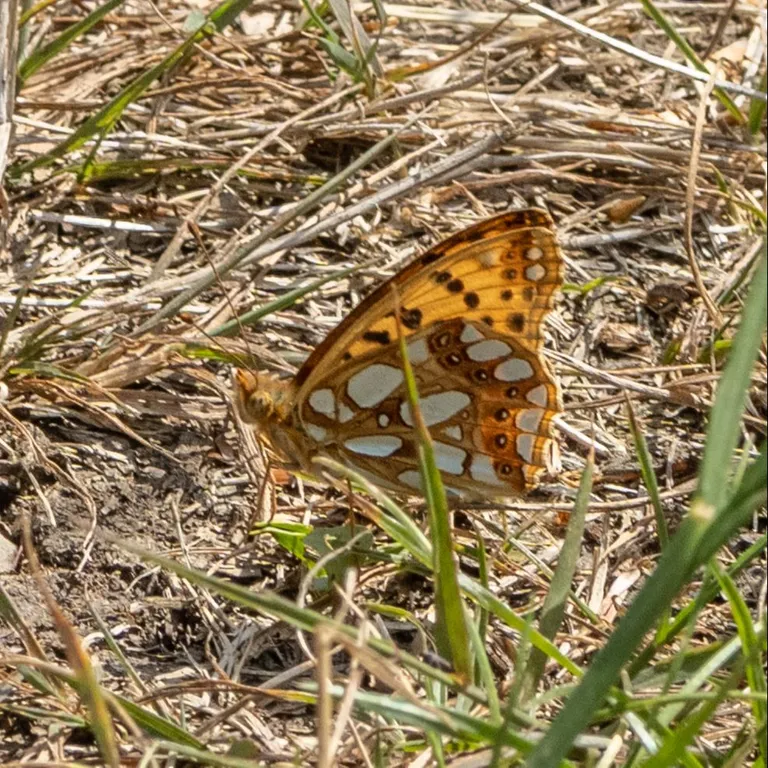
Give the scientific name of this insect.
Issoria lathonia
